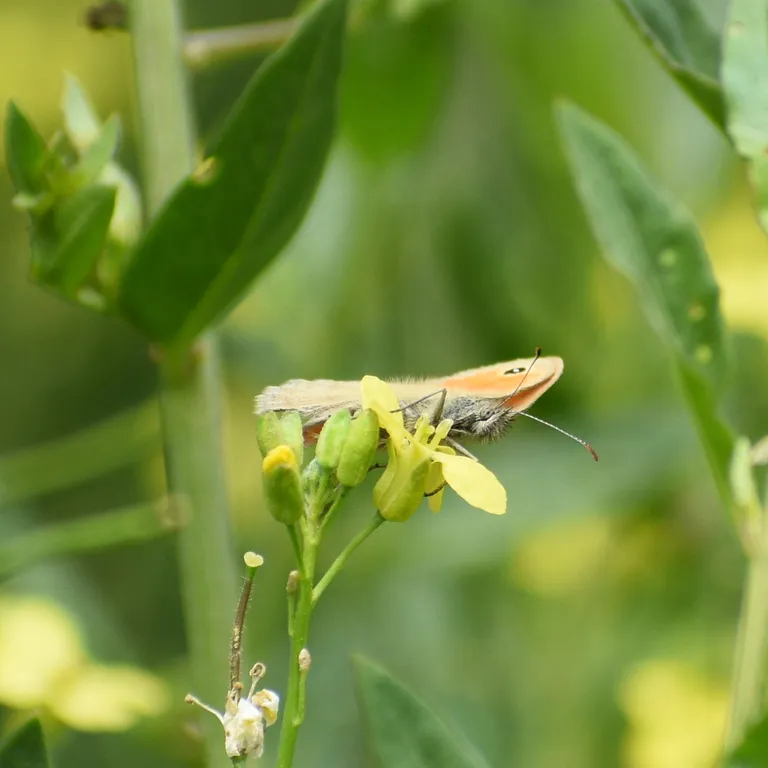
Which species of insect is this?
Coenonympha pamphilus
